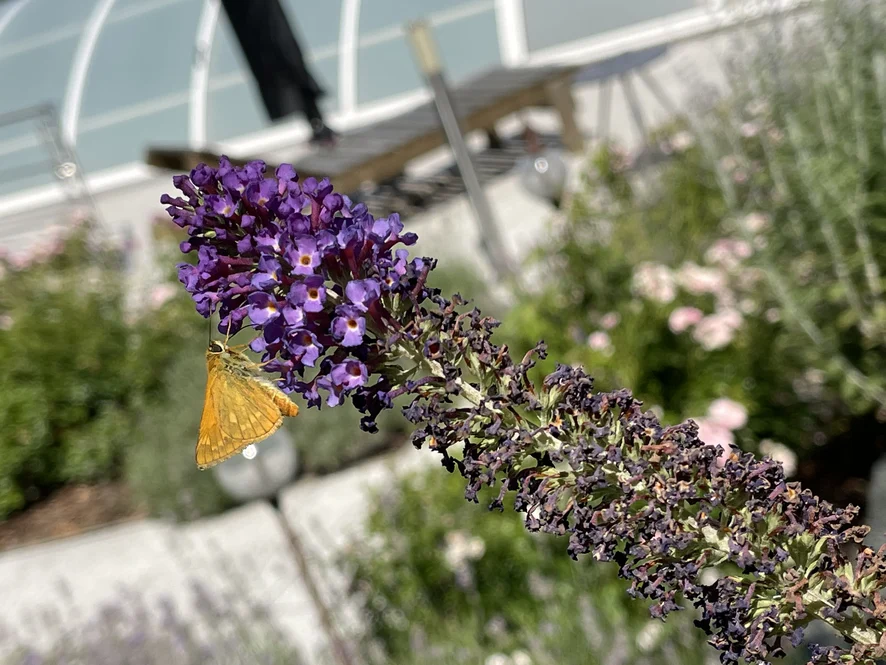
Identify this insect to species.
Ochlodes sylvanus (also Ochlodes venata)
